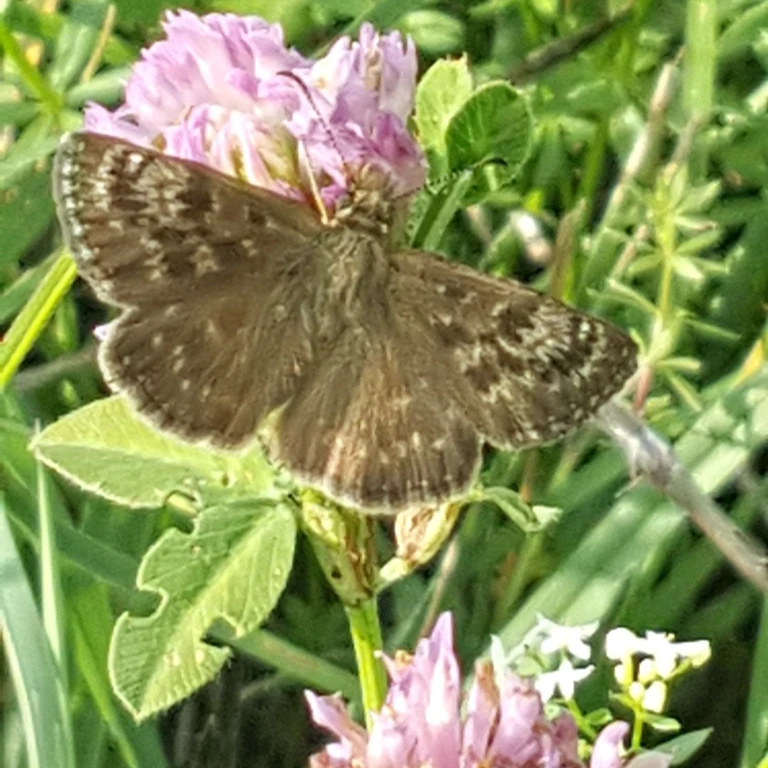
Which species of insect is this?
Erynnis tages
